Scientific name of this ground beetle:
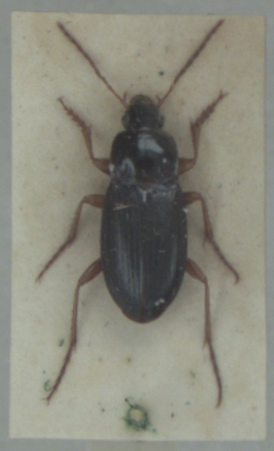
Calathus erratus
